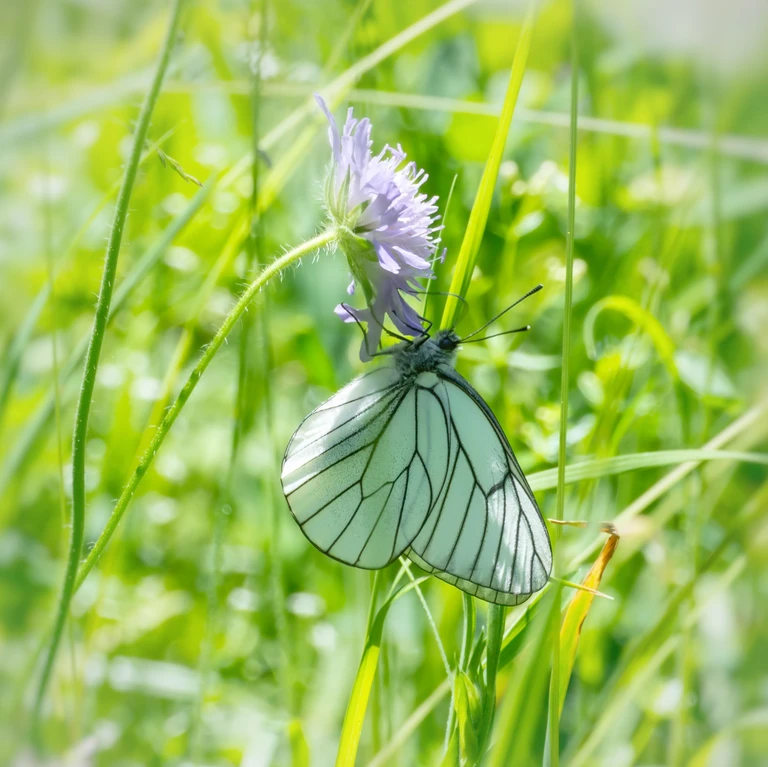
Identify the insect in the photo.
Aporia crataegi
